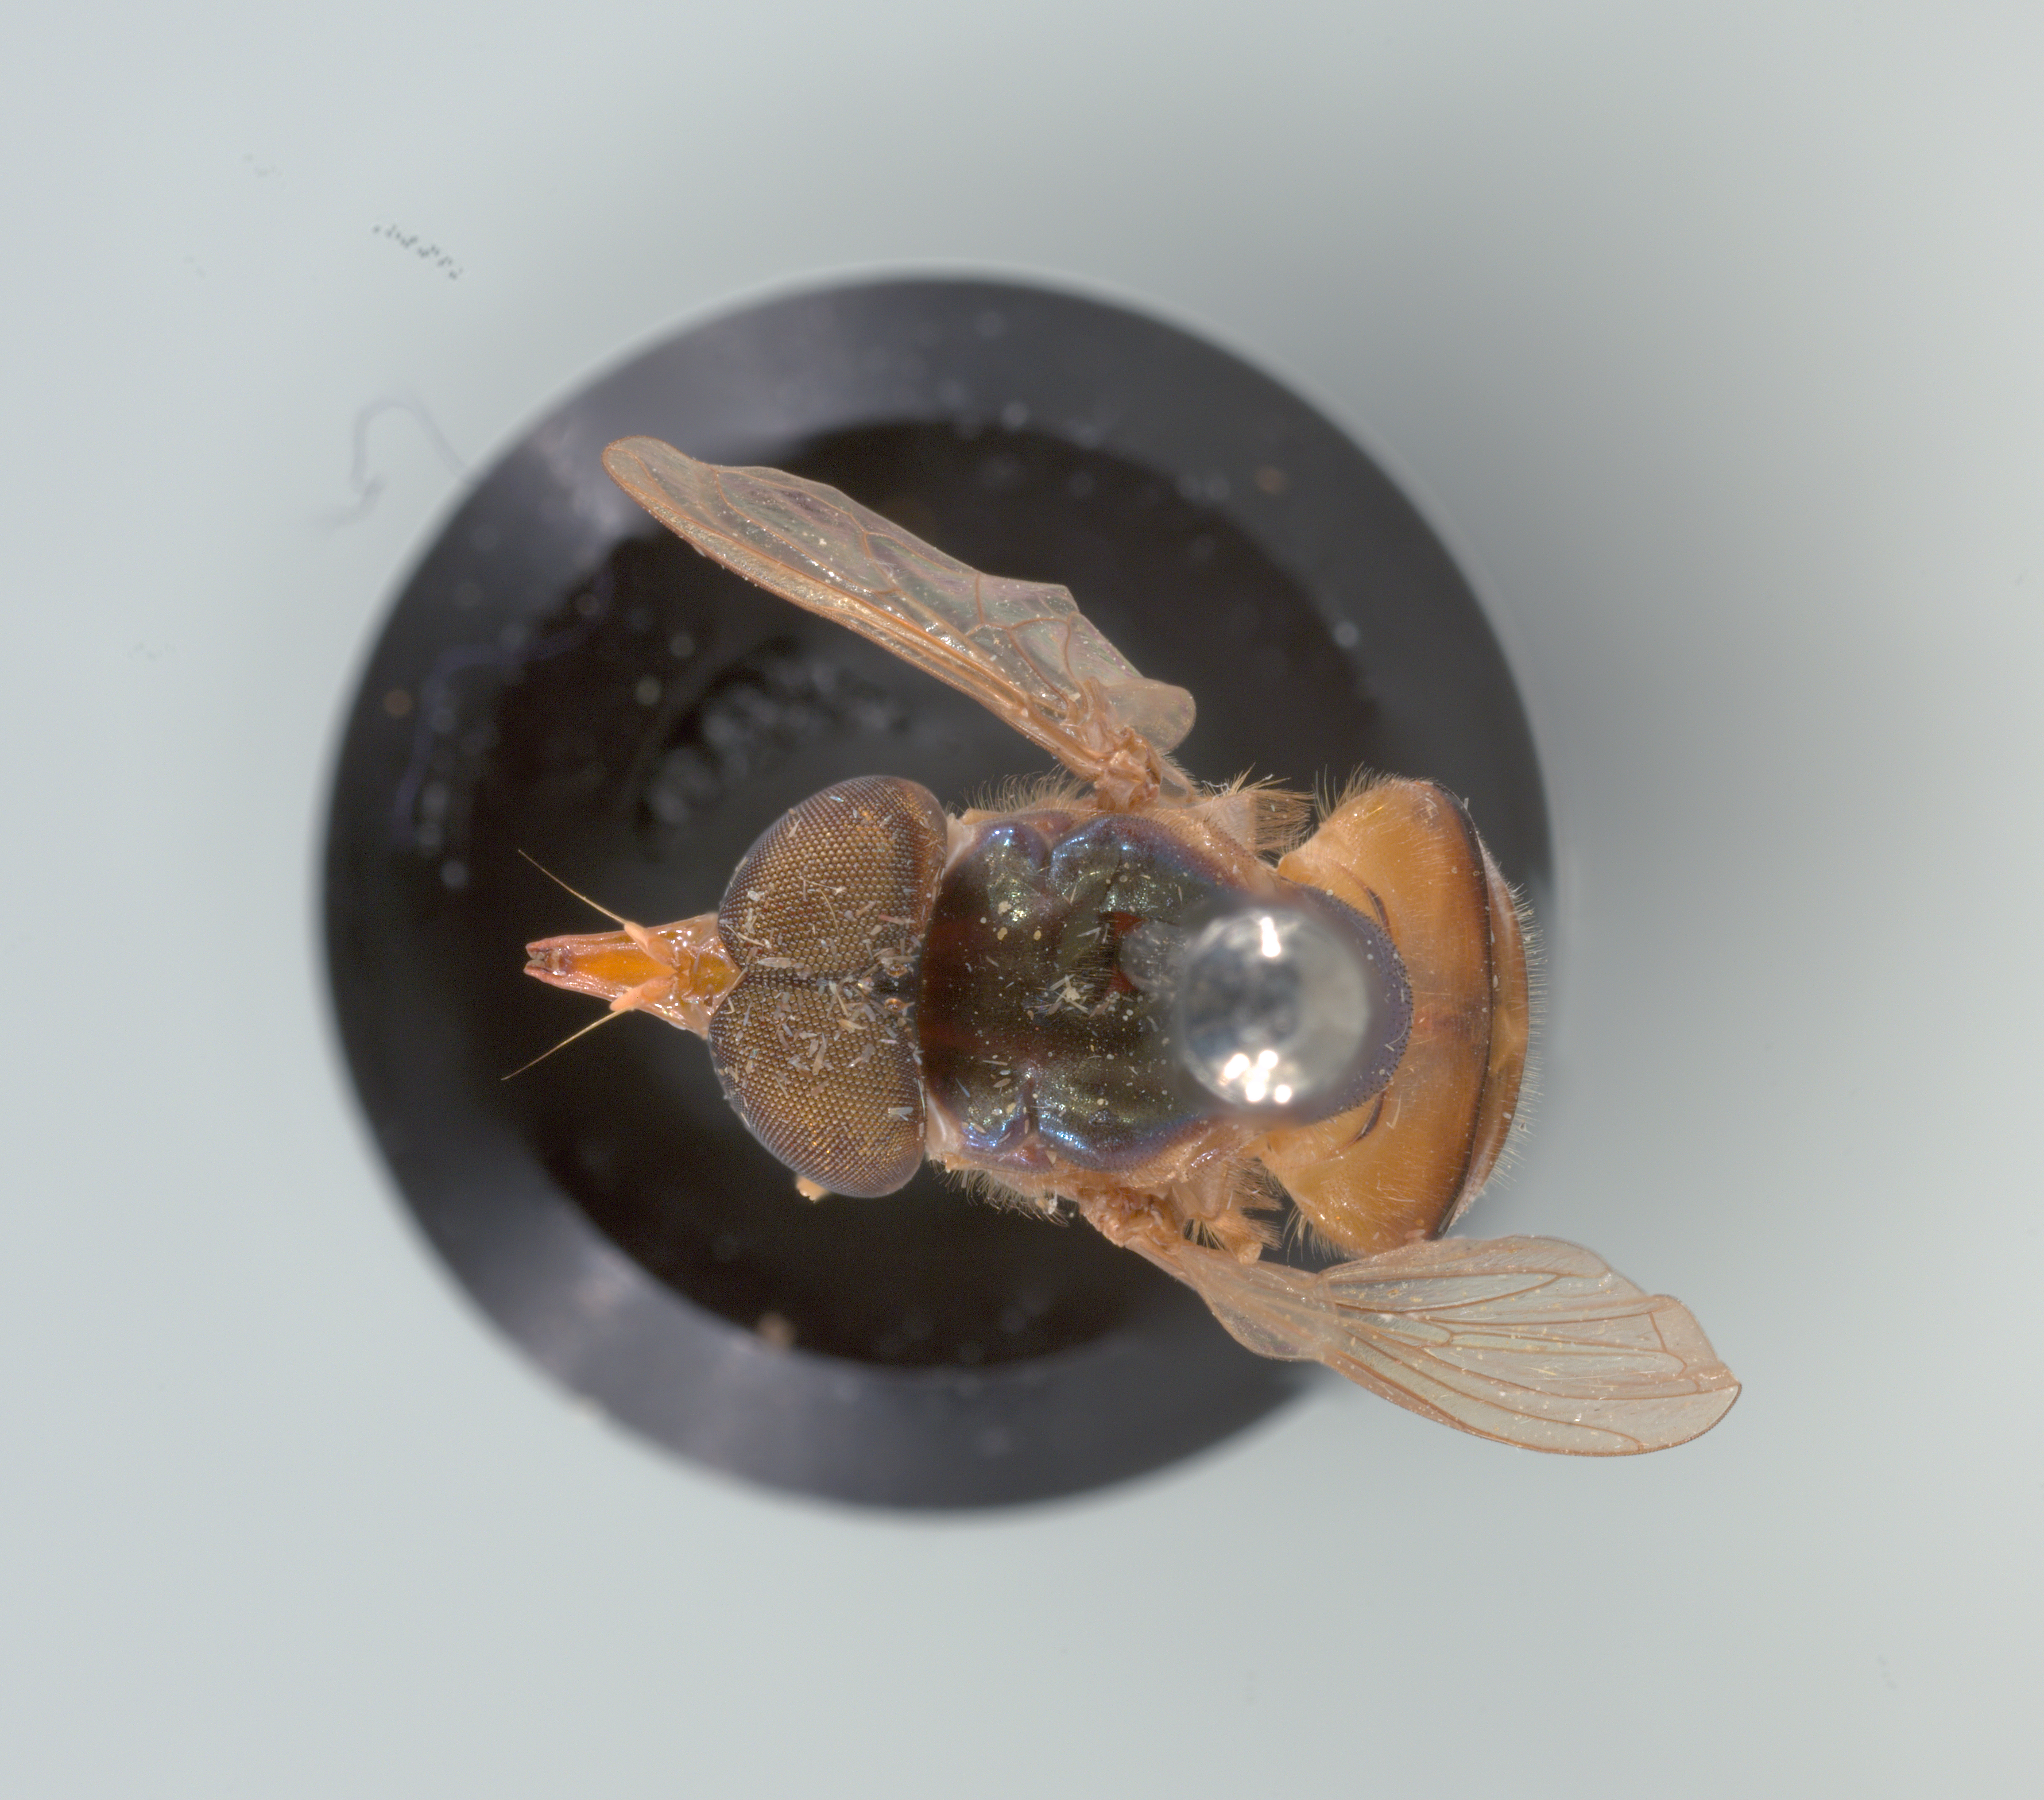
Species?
Rhingia semicaerulea
